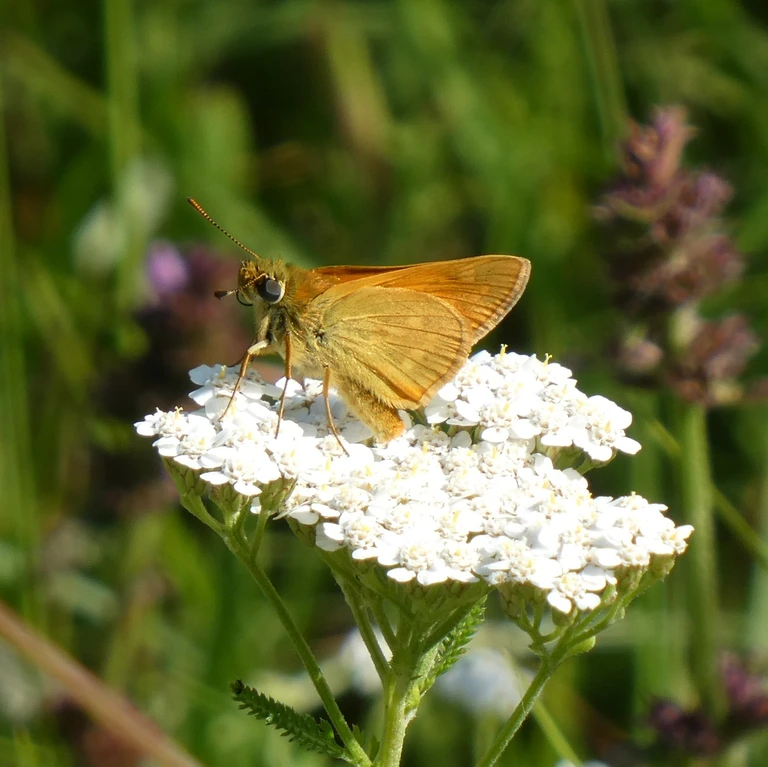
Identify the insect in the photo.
Ochlodes sylvanus (also Ochlodes venata)
